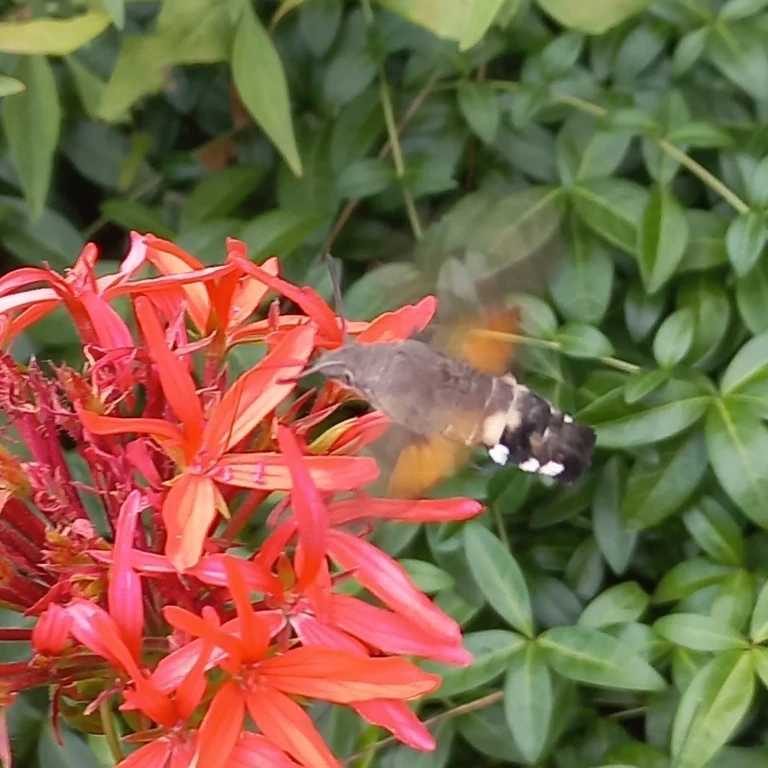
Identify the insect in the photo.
Macroglossum stellatarum
